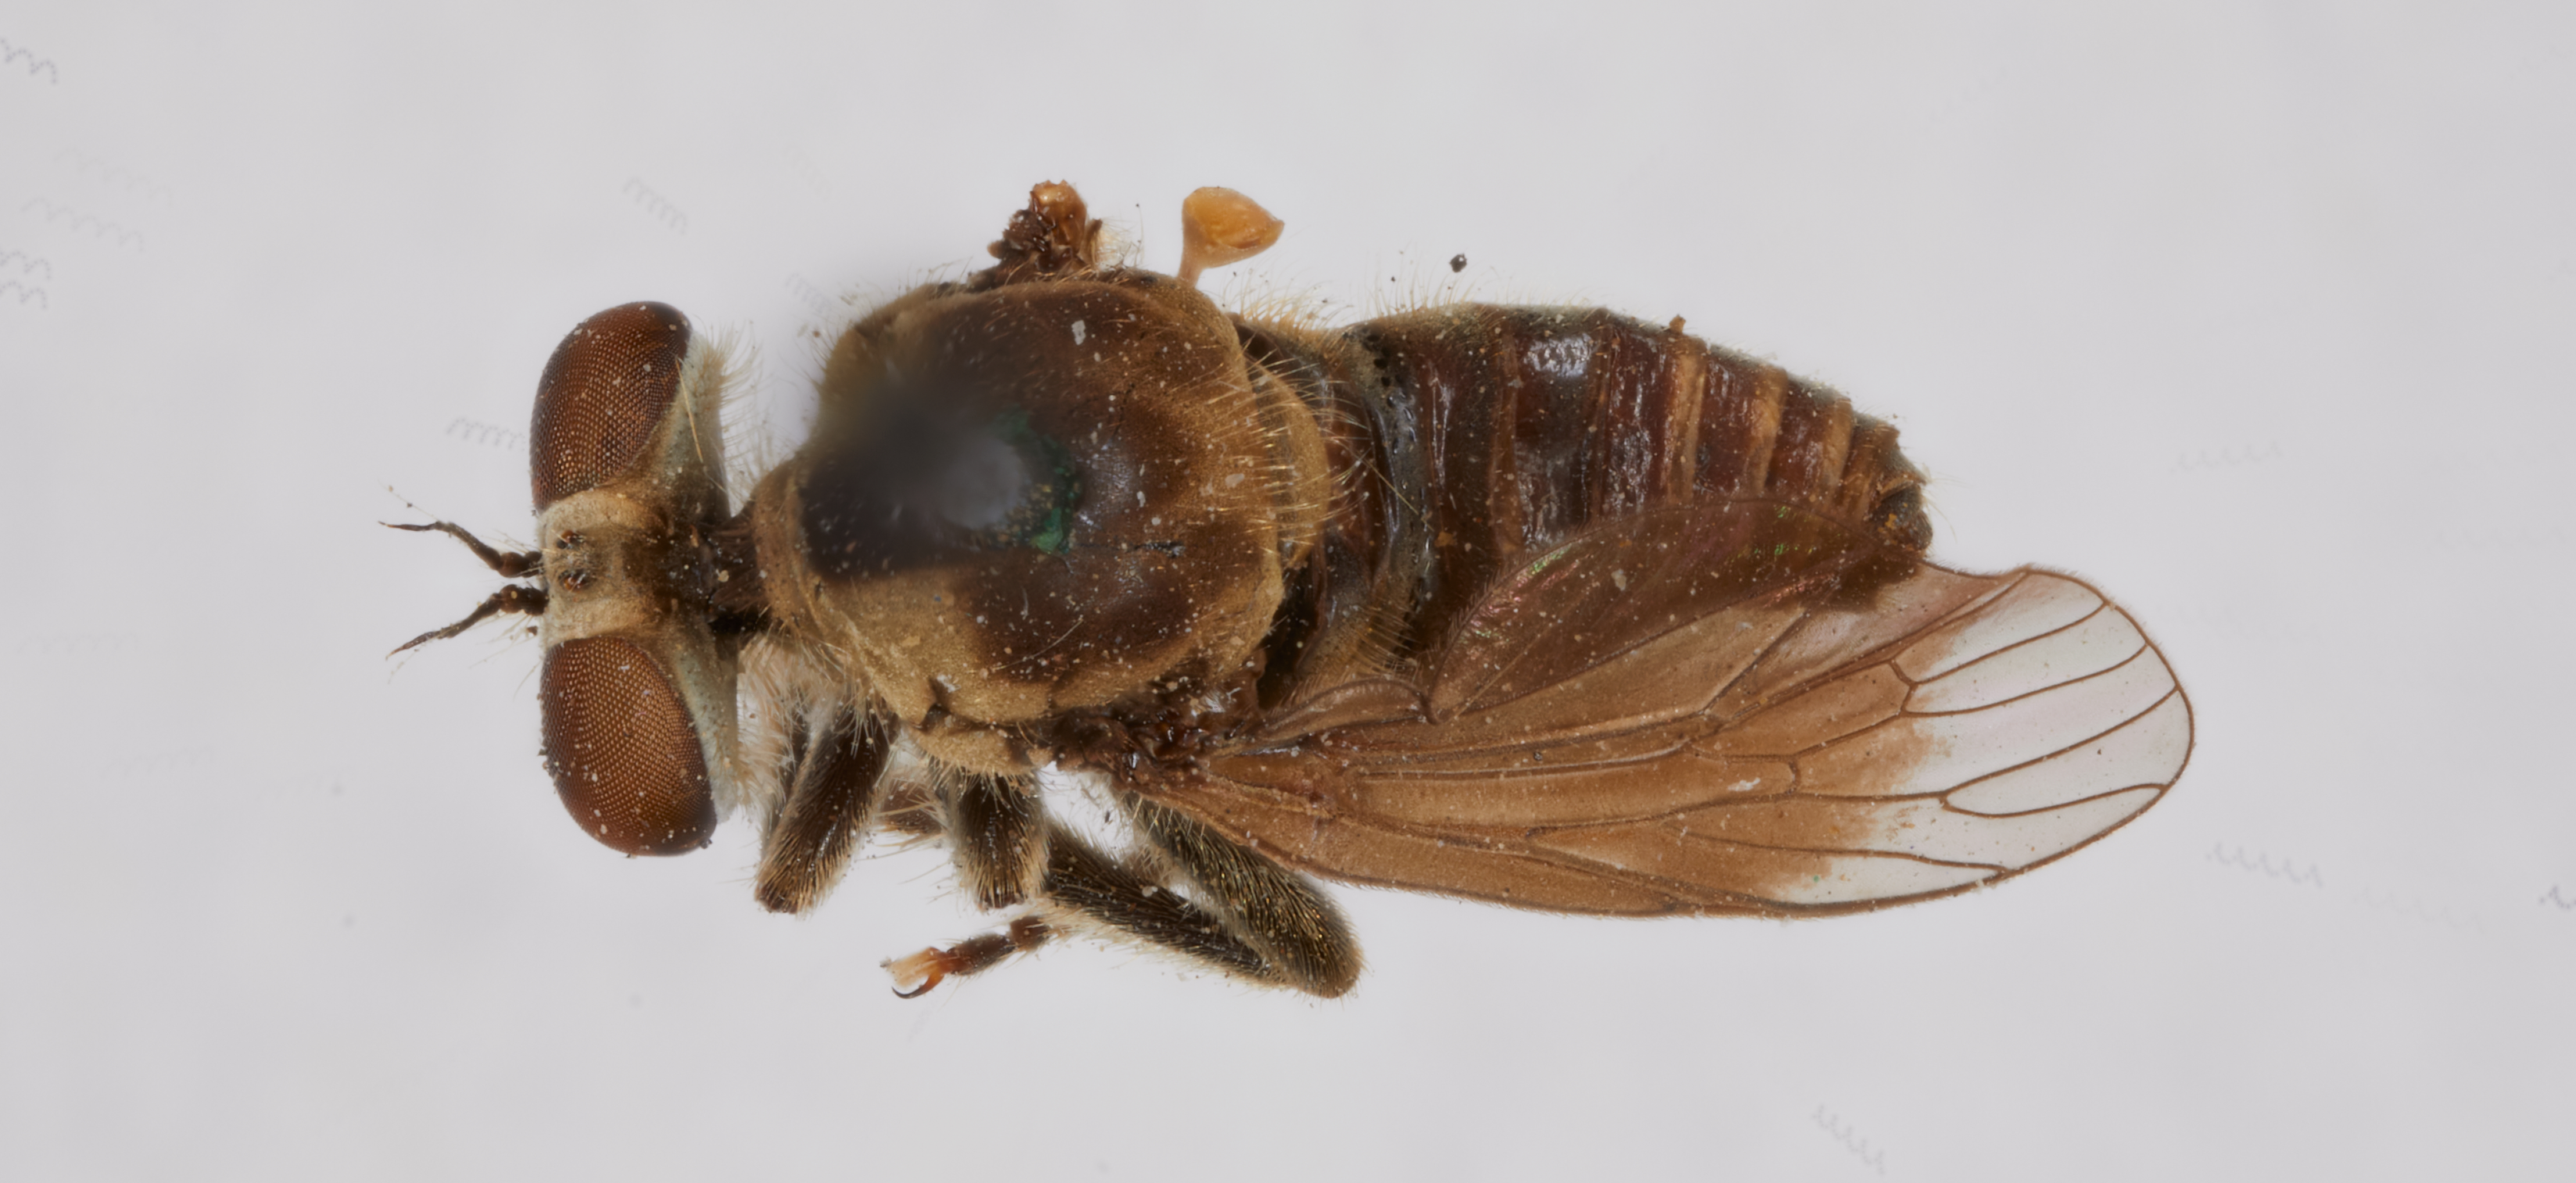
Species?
Holopogon latus
